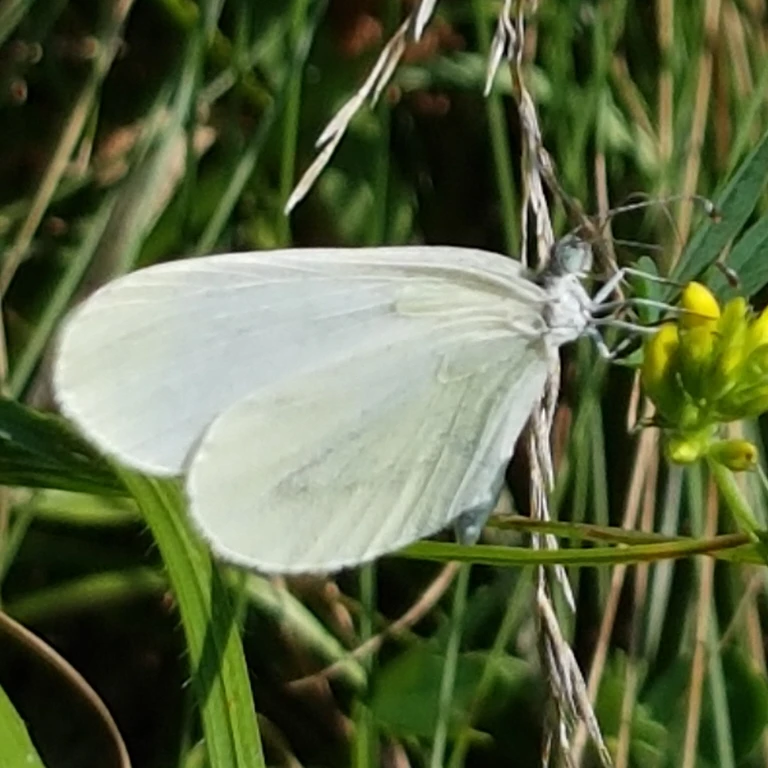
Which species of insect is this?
Leptidea sinapis/juvernica
